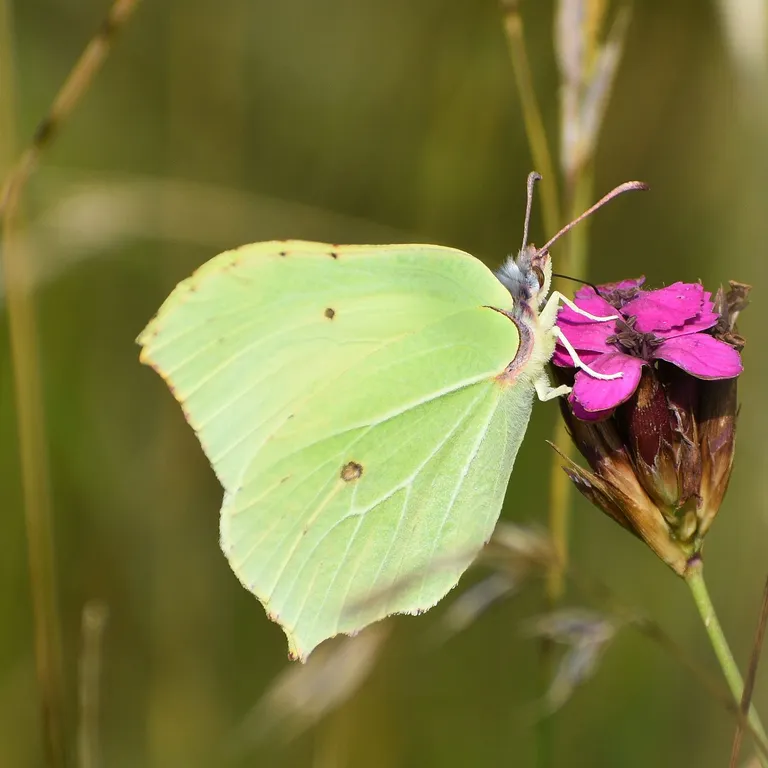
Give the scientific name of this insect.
Gonepteryx rhamni
